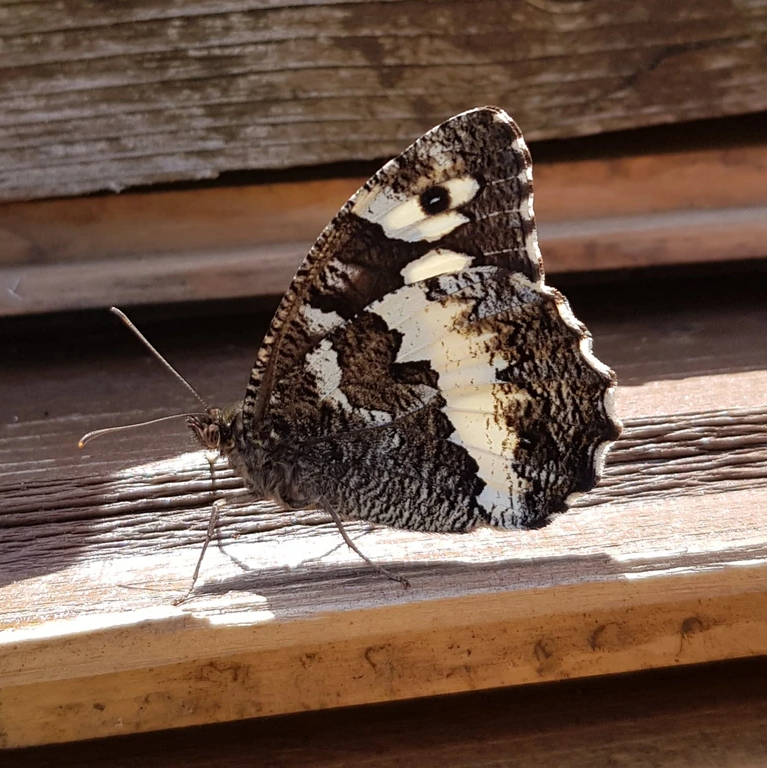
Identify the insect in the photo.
Brintesia circe
